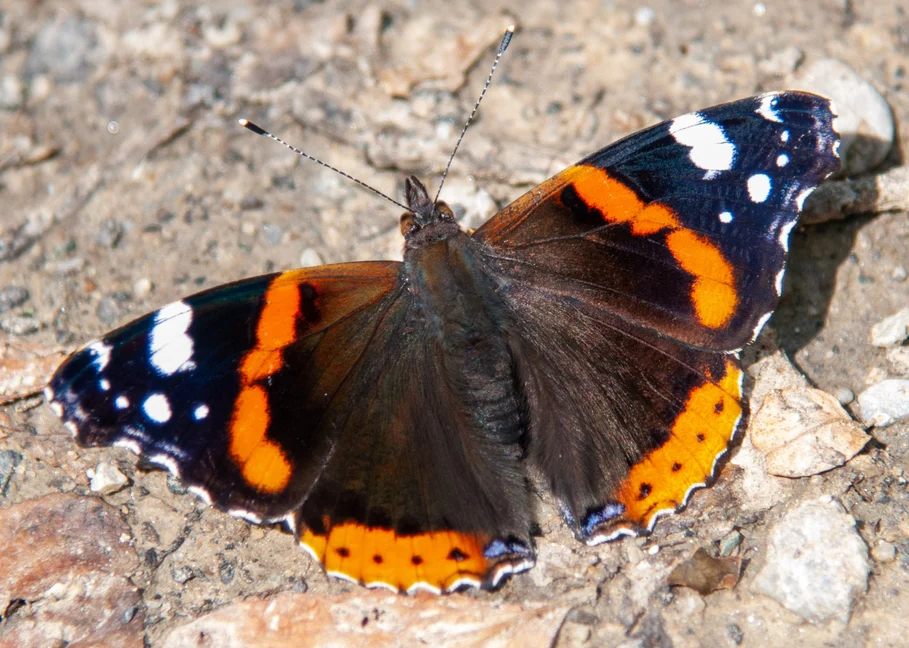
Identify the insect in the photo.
Vanessa atalanta
